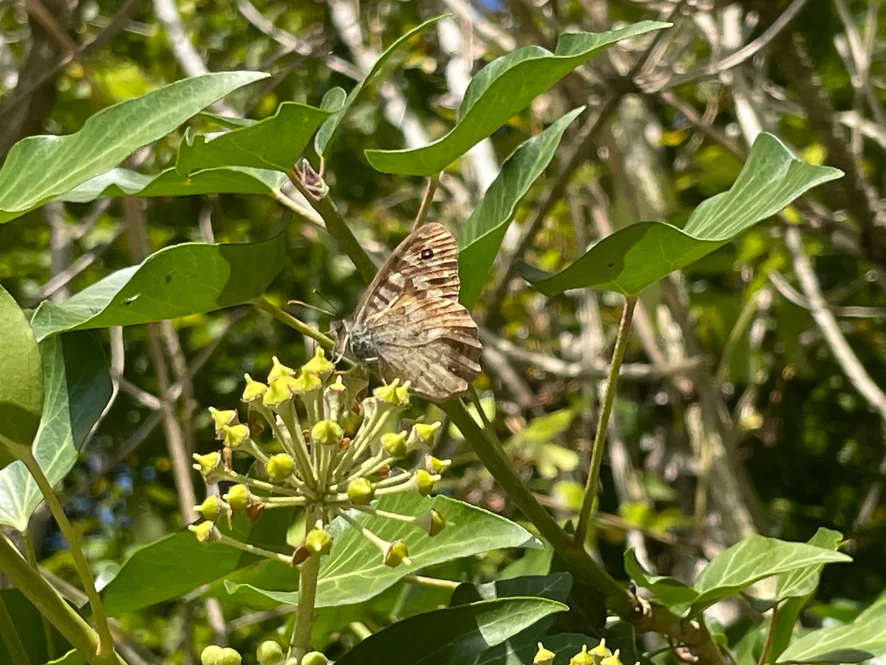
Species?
Pararge aegeria
